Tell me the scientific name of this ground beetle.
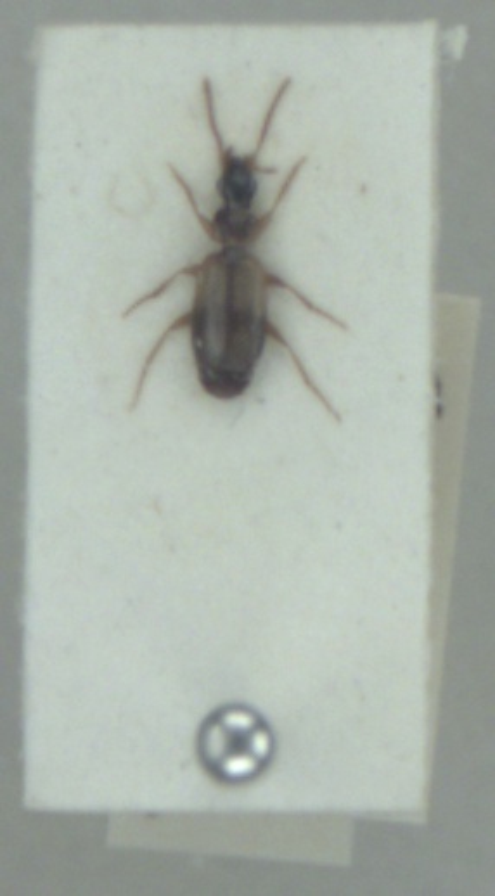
Philorhizus notatus
